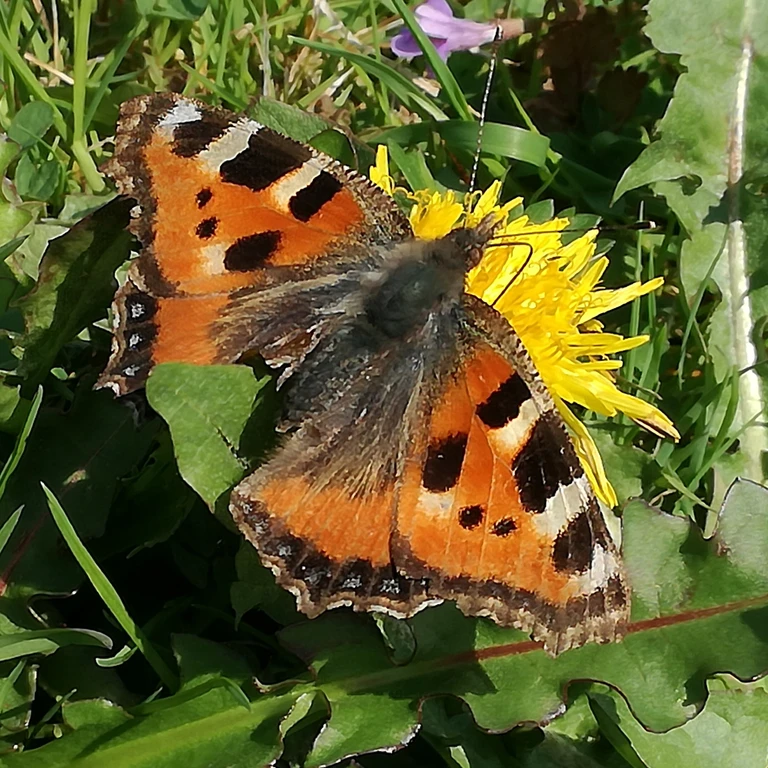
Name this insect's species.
Aglais urticae
